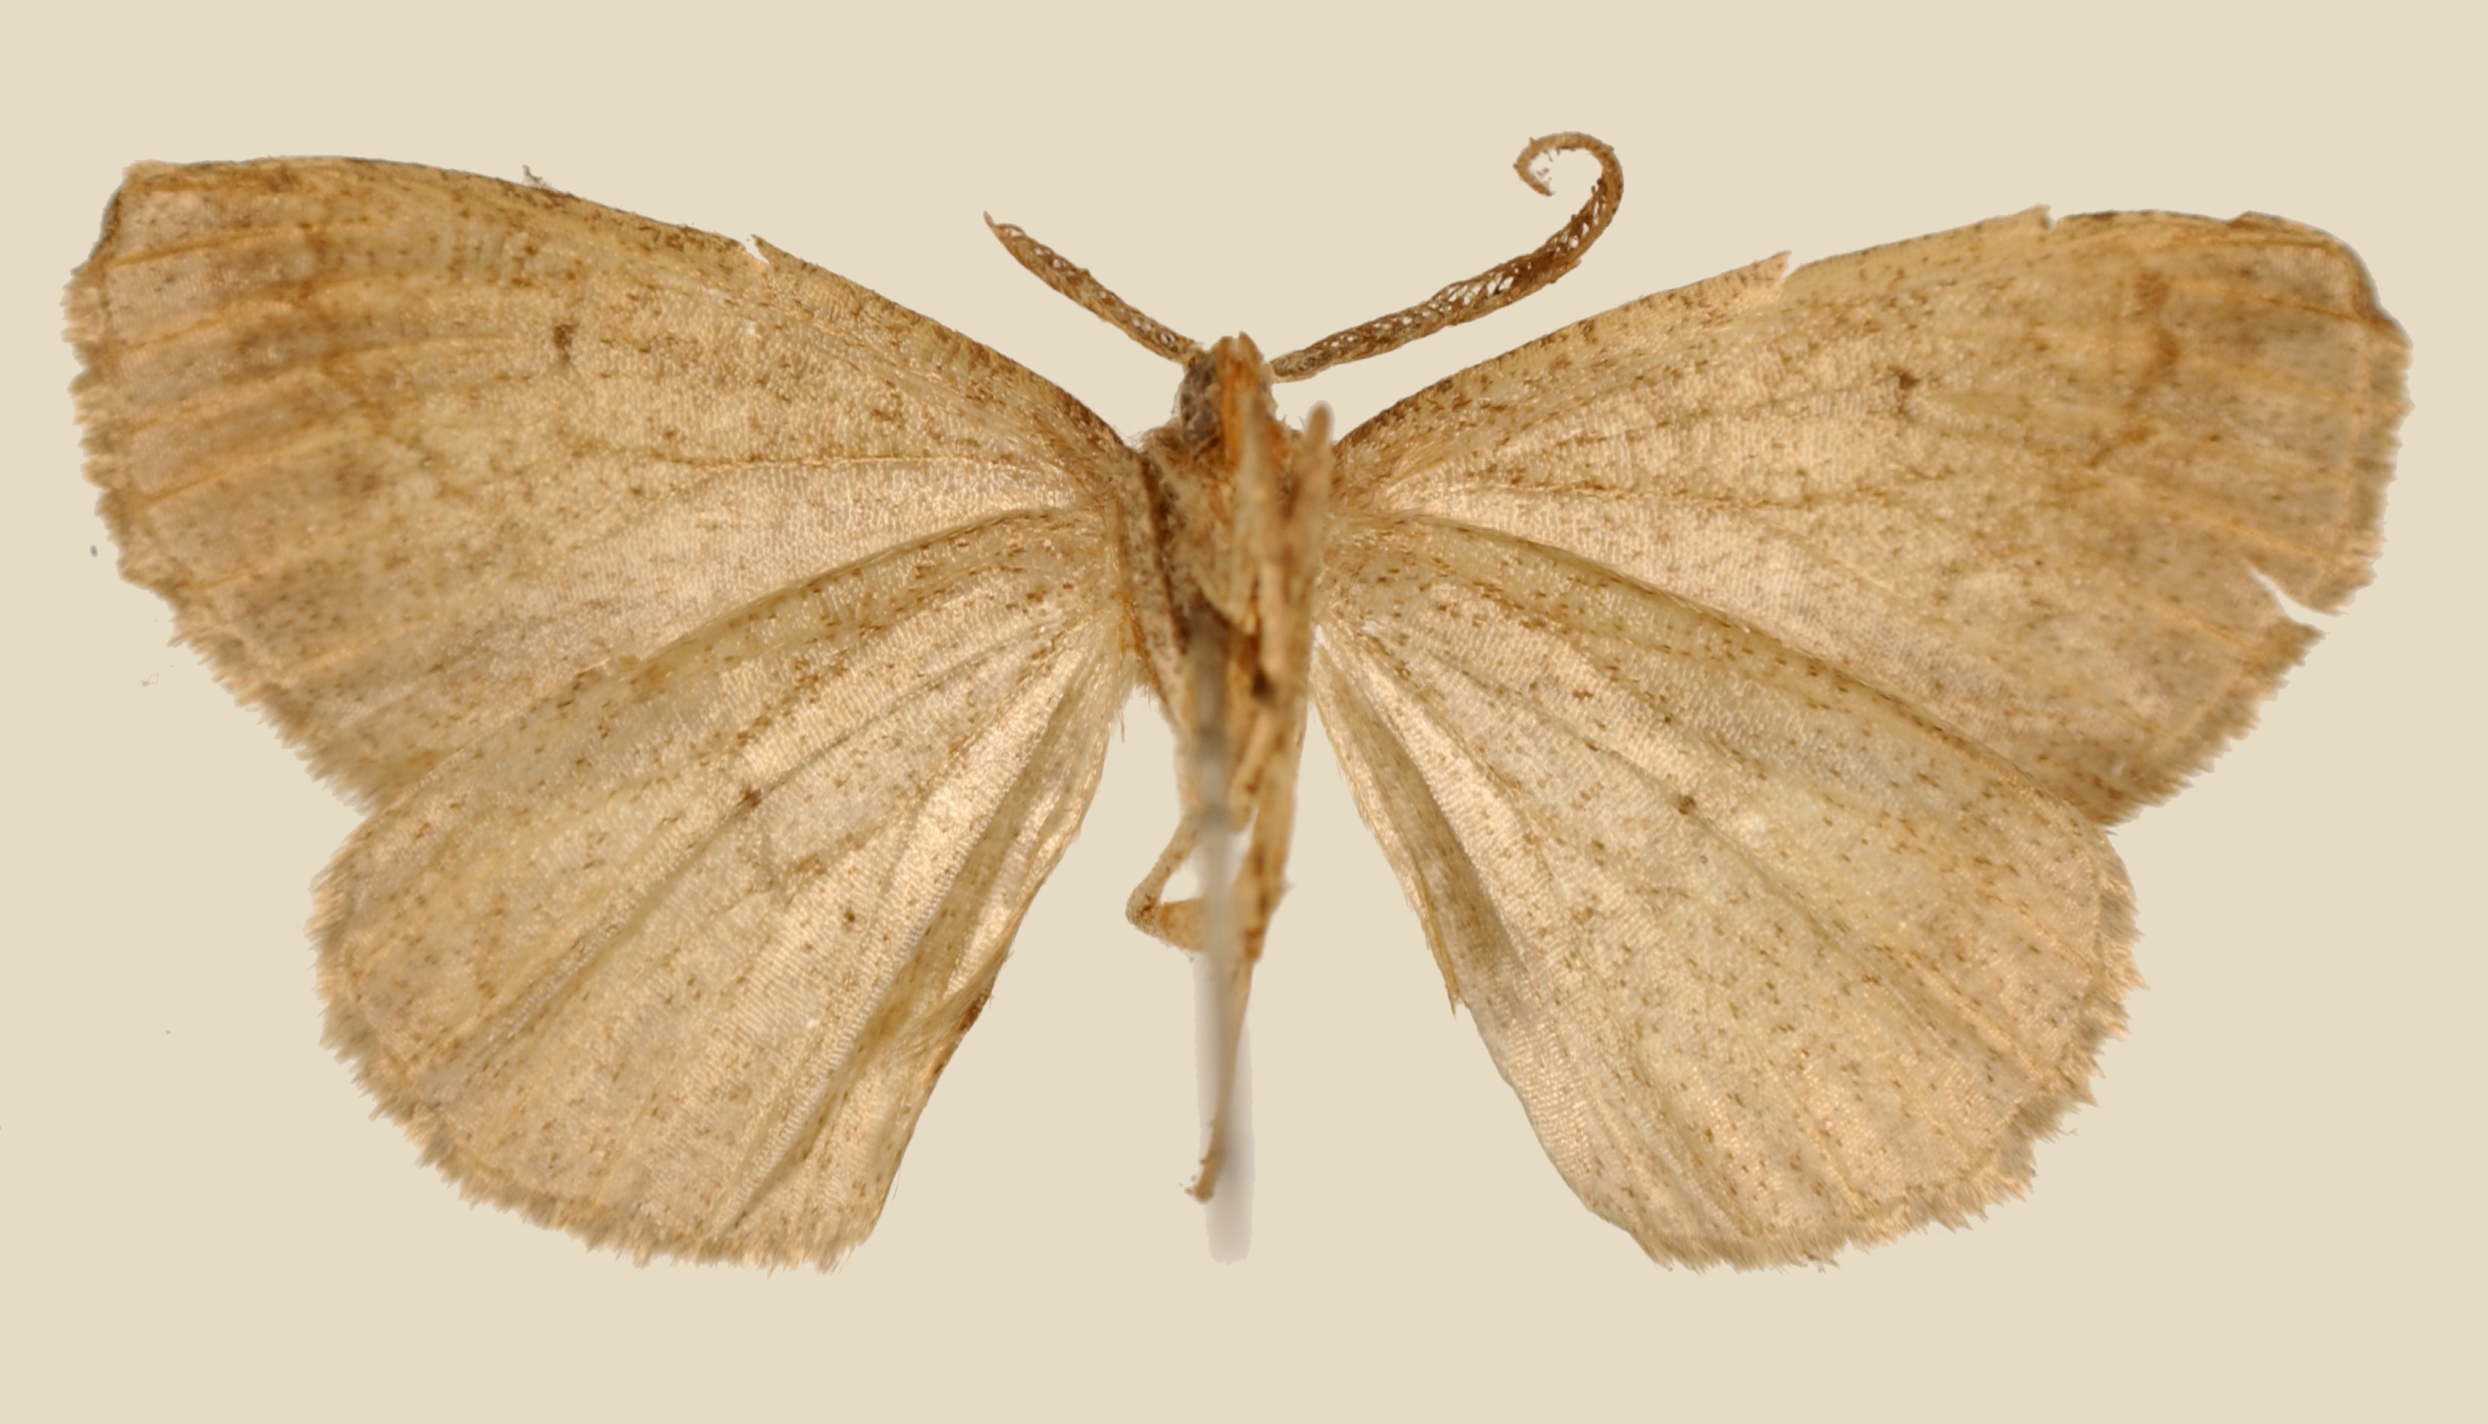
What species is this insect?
Apicia olivata
